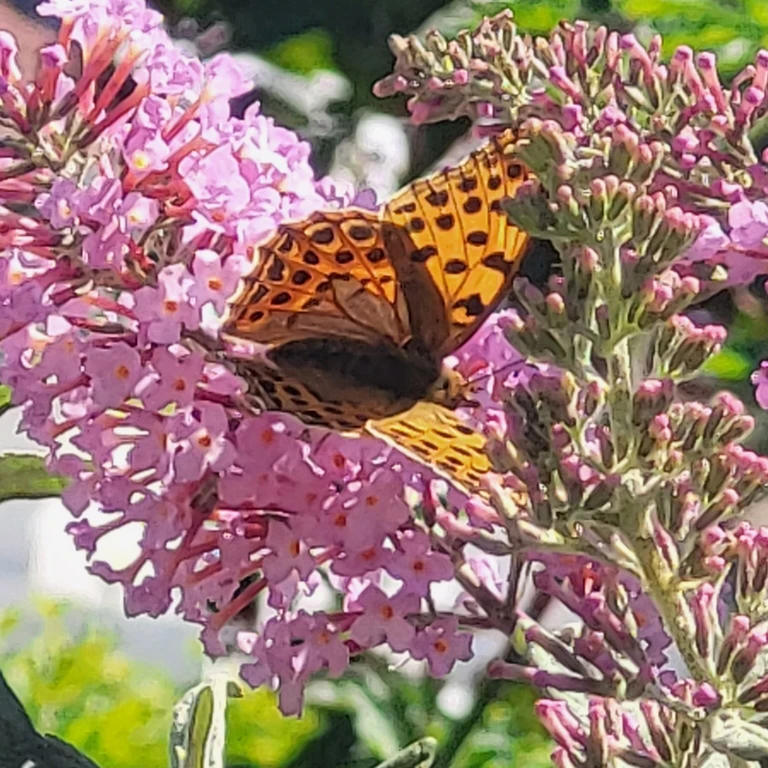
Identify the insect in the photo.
Issoria lathonia
